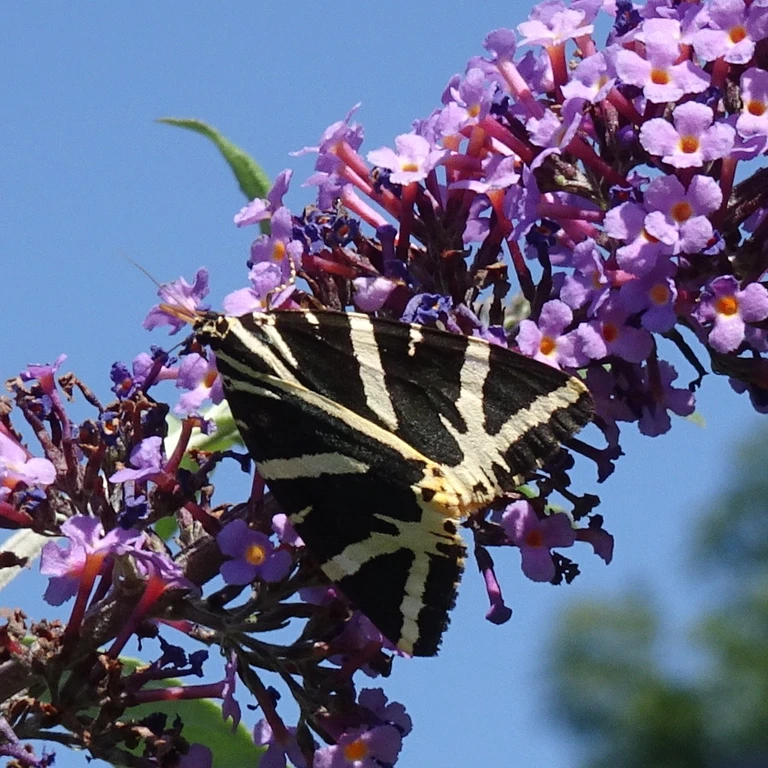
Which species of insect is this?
Euplagia quadripunctaria
